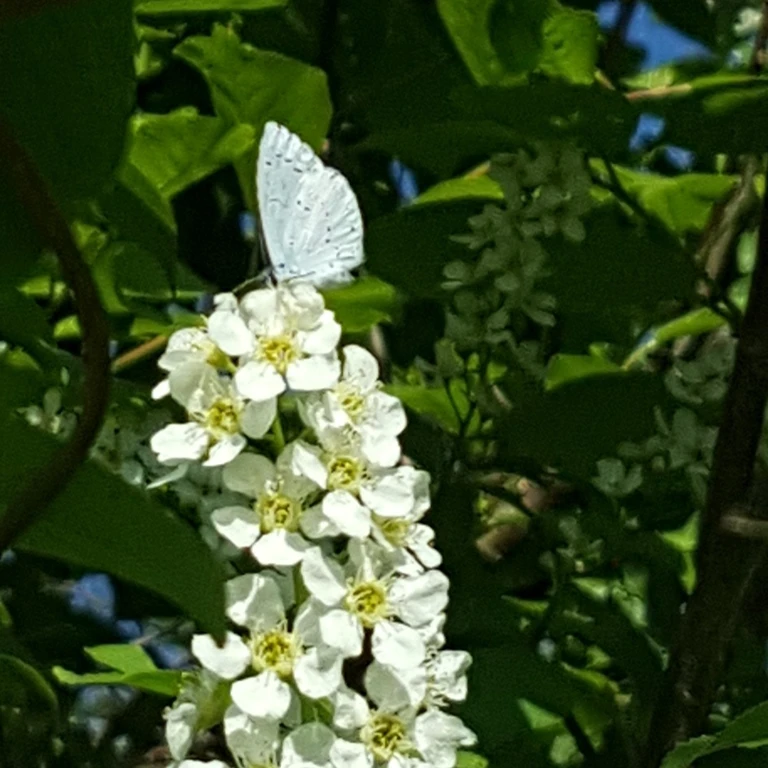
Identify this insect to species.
Celastrina argiolus
